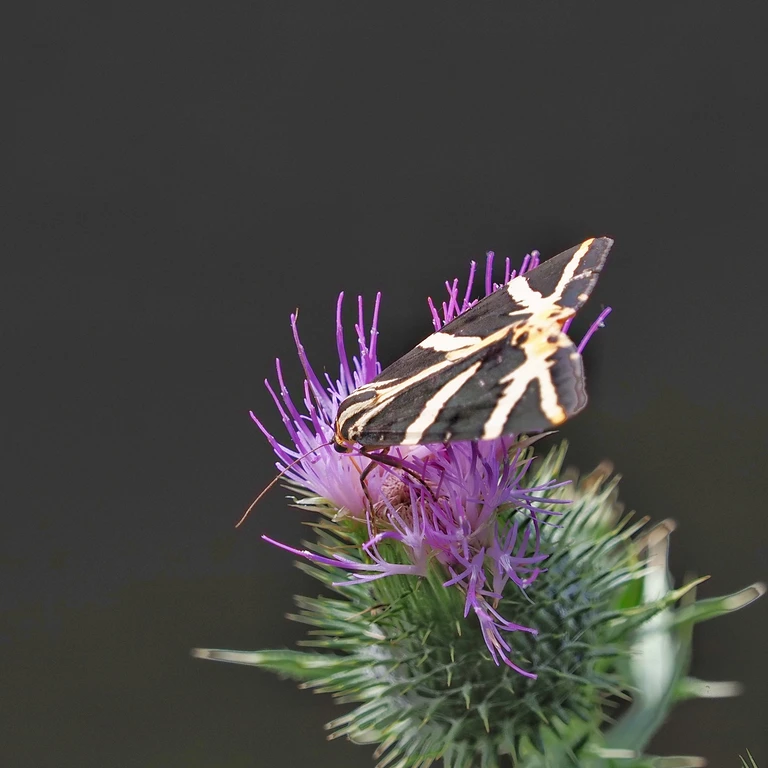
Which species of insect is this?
Euplagia quadripunctaria
